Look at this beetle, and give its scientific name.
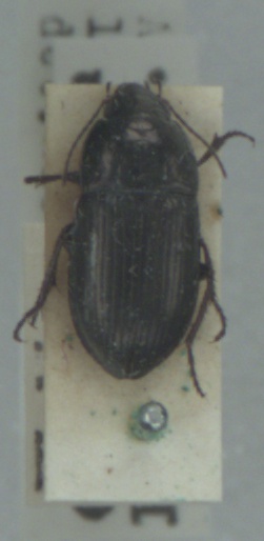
Amara lunicollis
